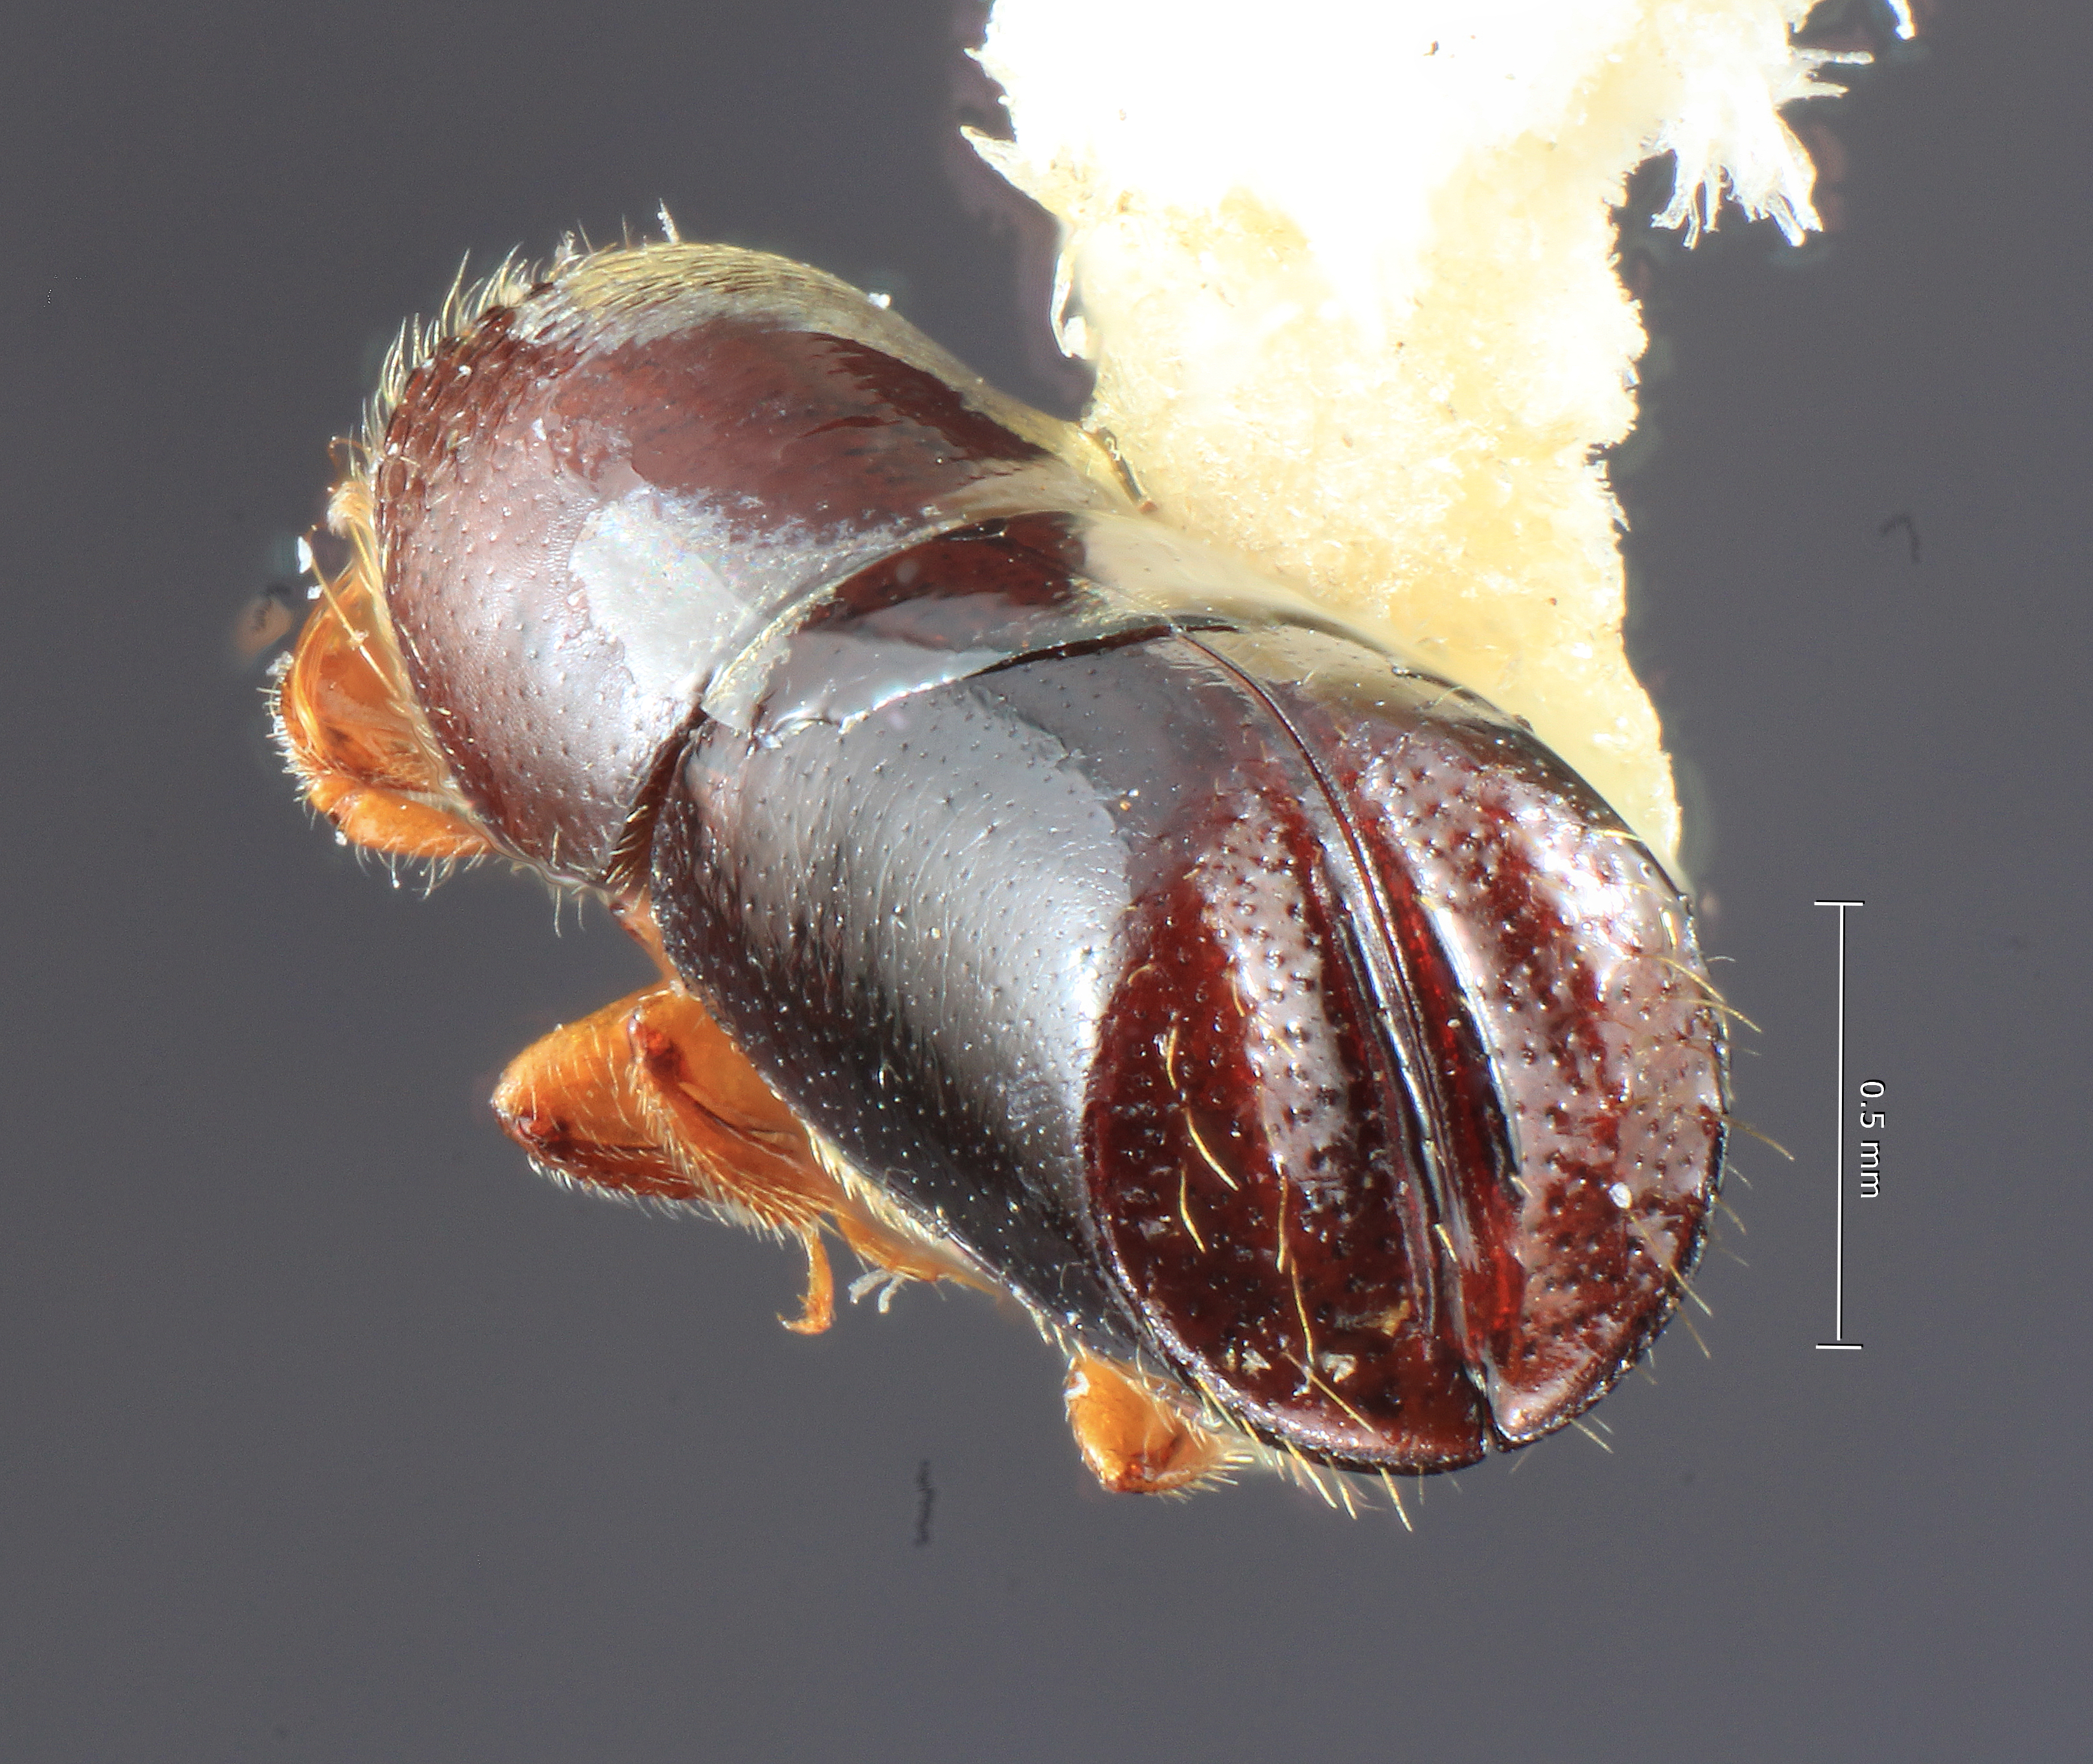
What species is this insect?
Corthylus serrulatus
